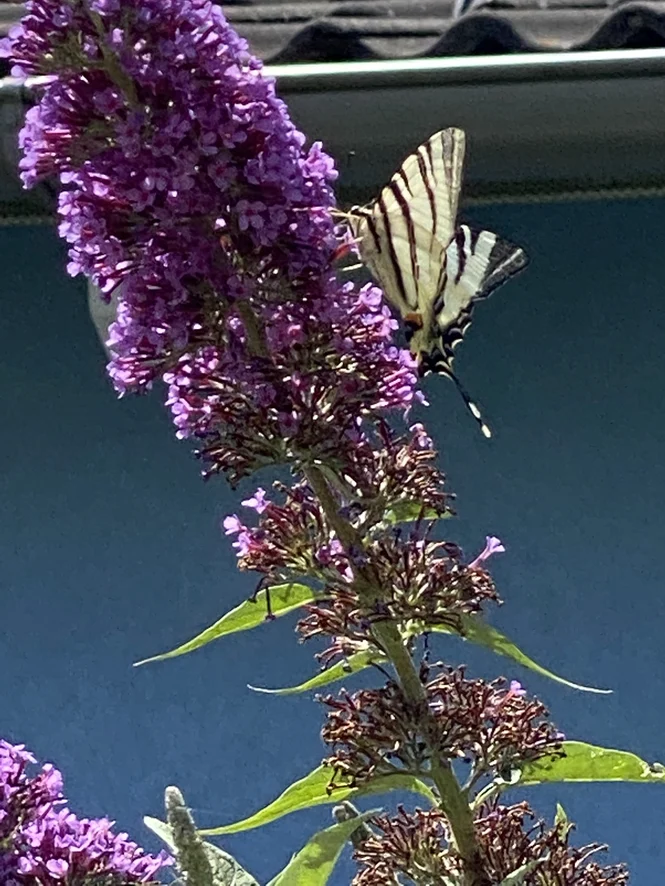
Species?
Iphiclides podalirius
